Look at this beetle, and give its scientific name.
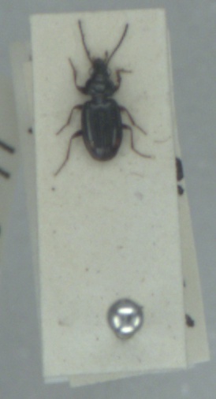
Bembidion guttula
